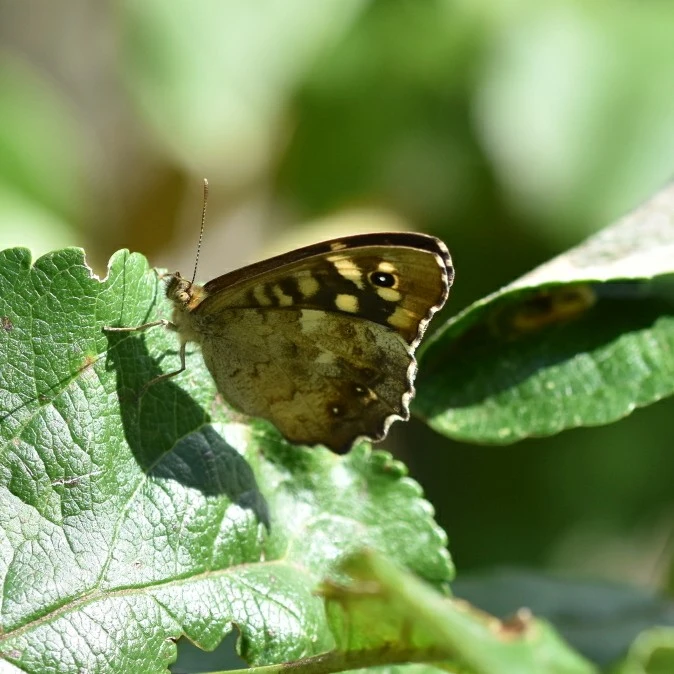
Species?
Pararge aegeria
